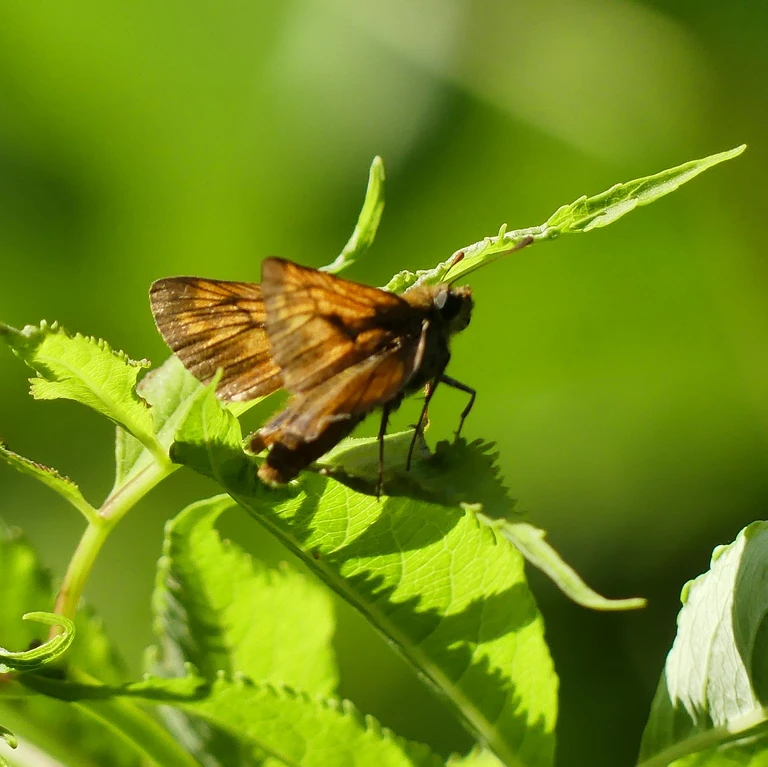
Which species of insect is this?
Ochlodes sylvanus (also Ochlodes venata)
